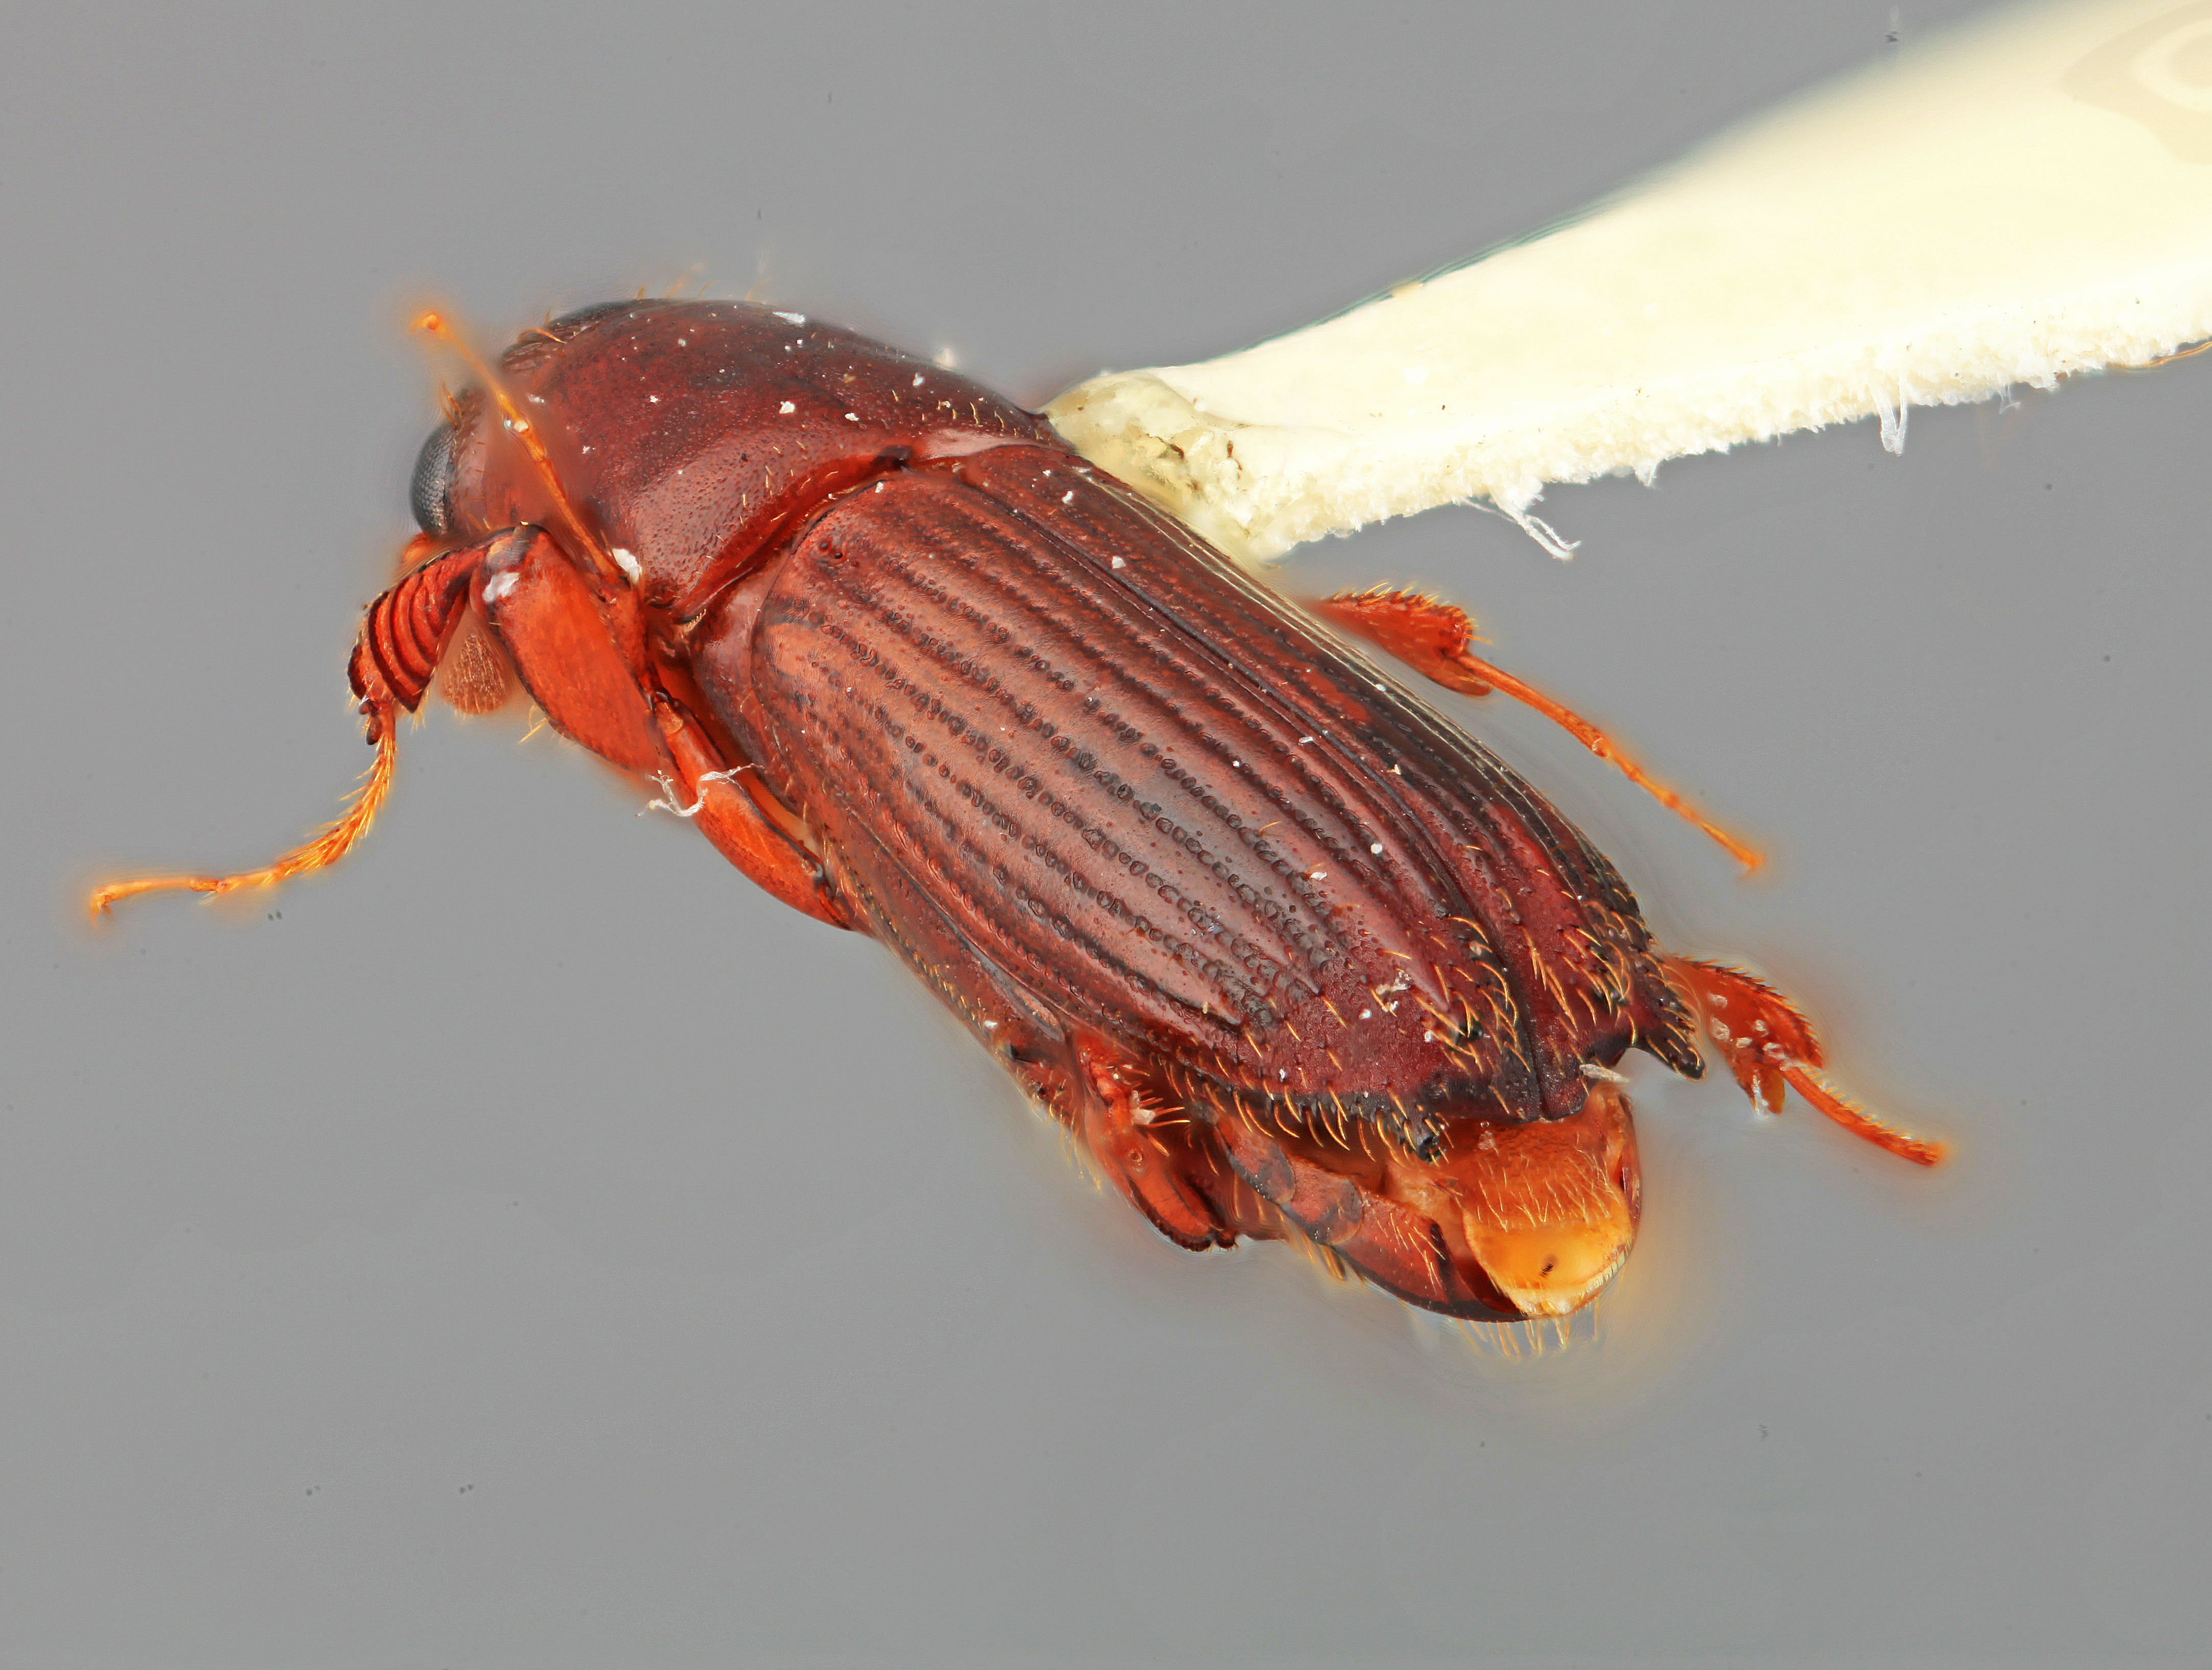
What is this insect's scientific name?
Platypus brevicornis
